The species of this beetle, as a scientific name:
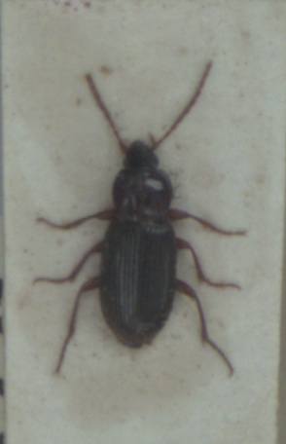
Pedius longicollis
